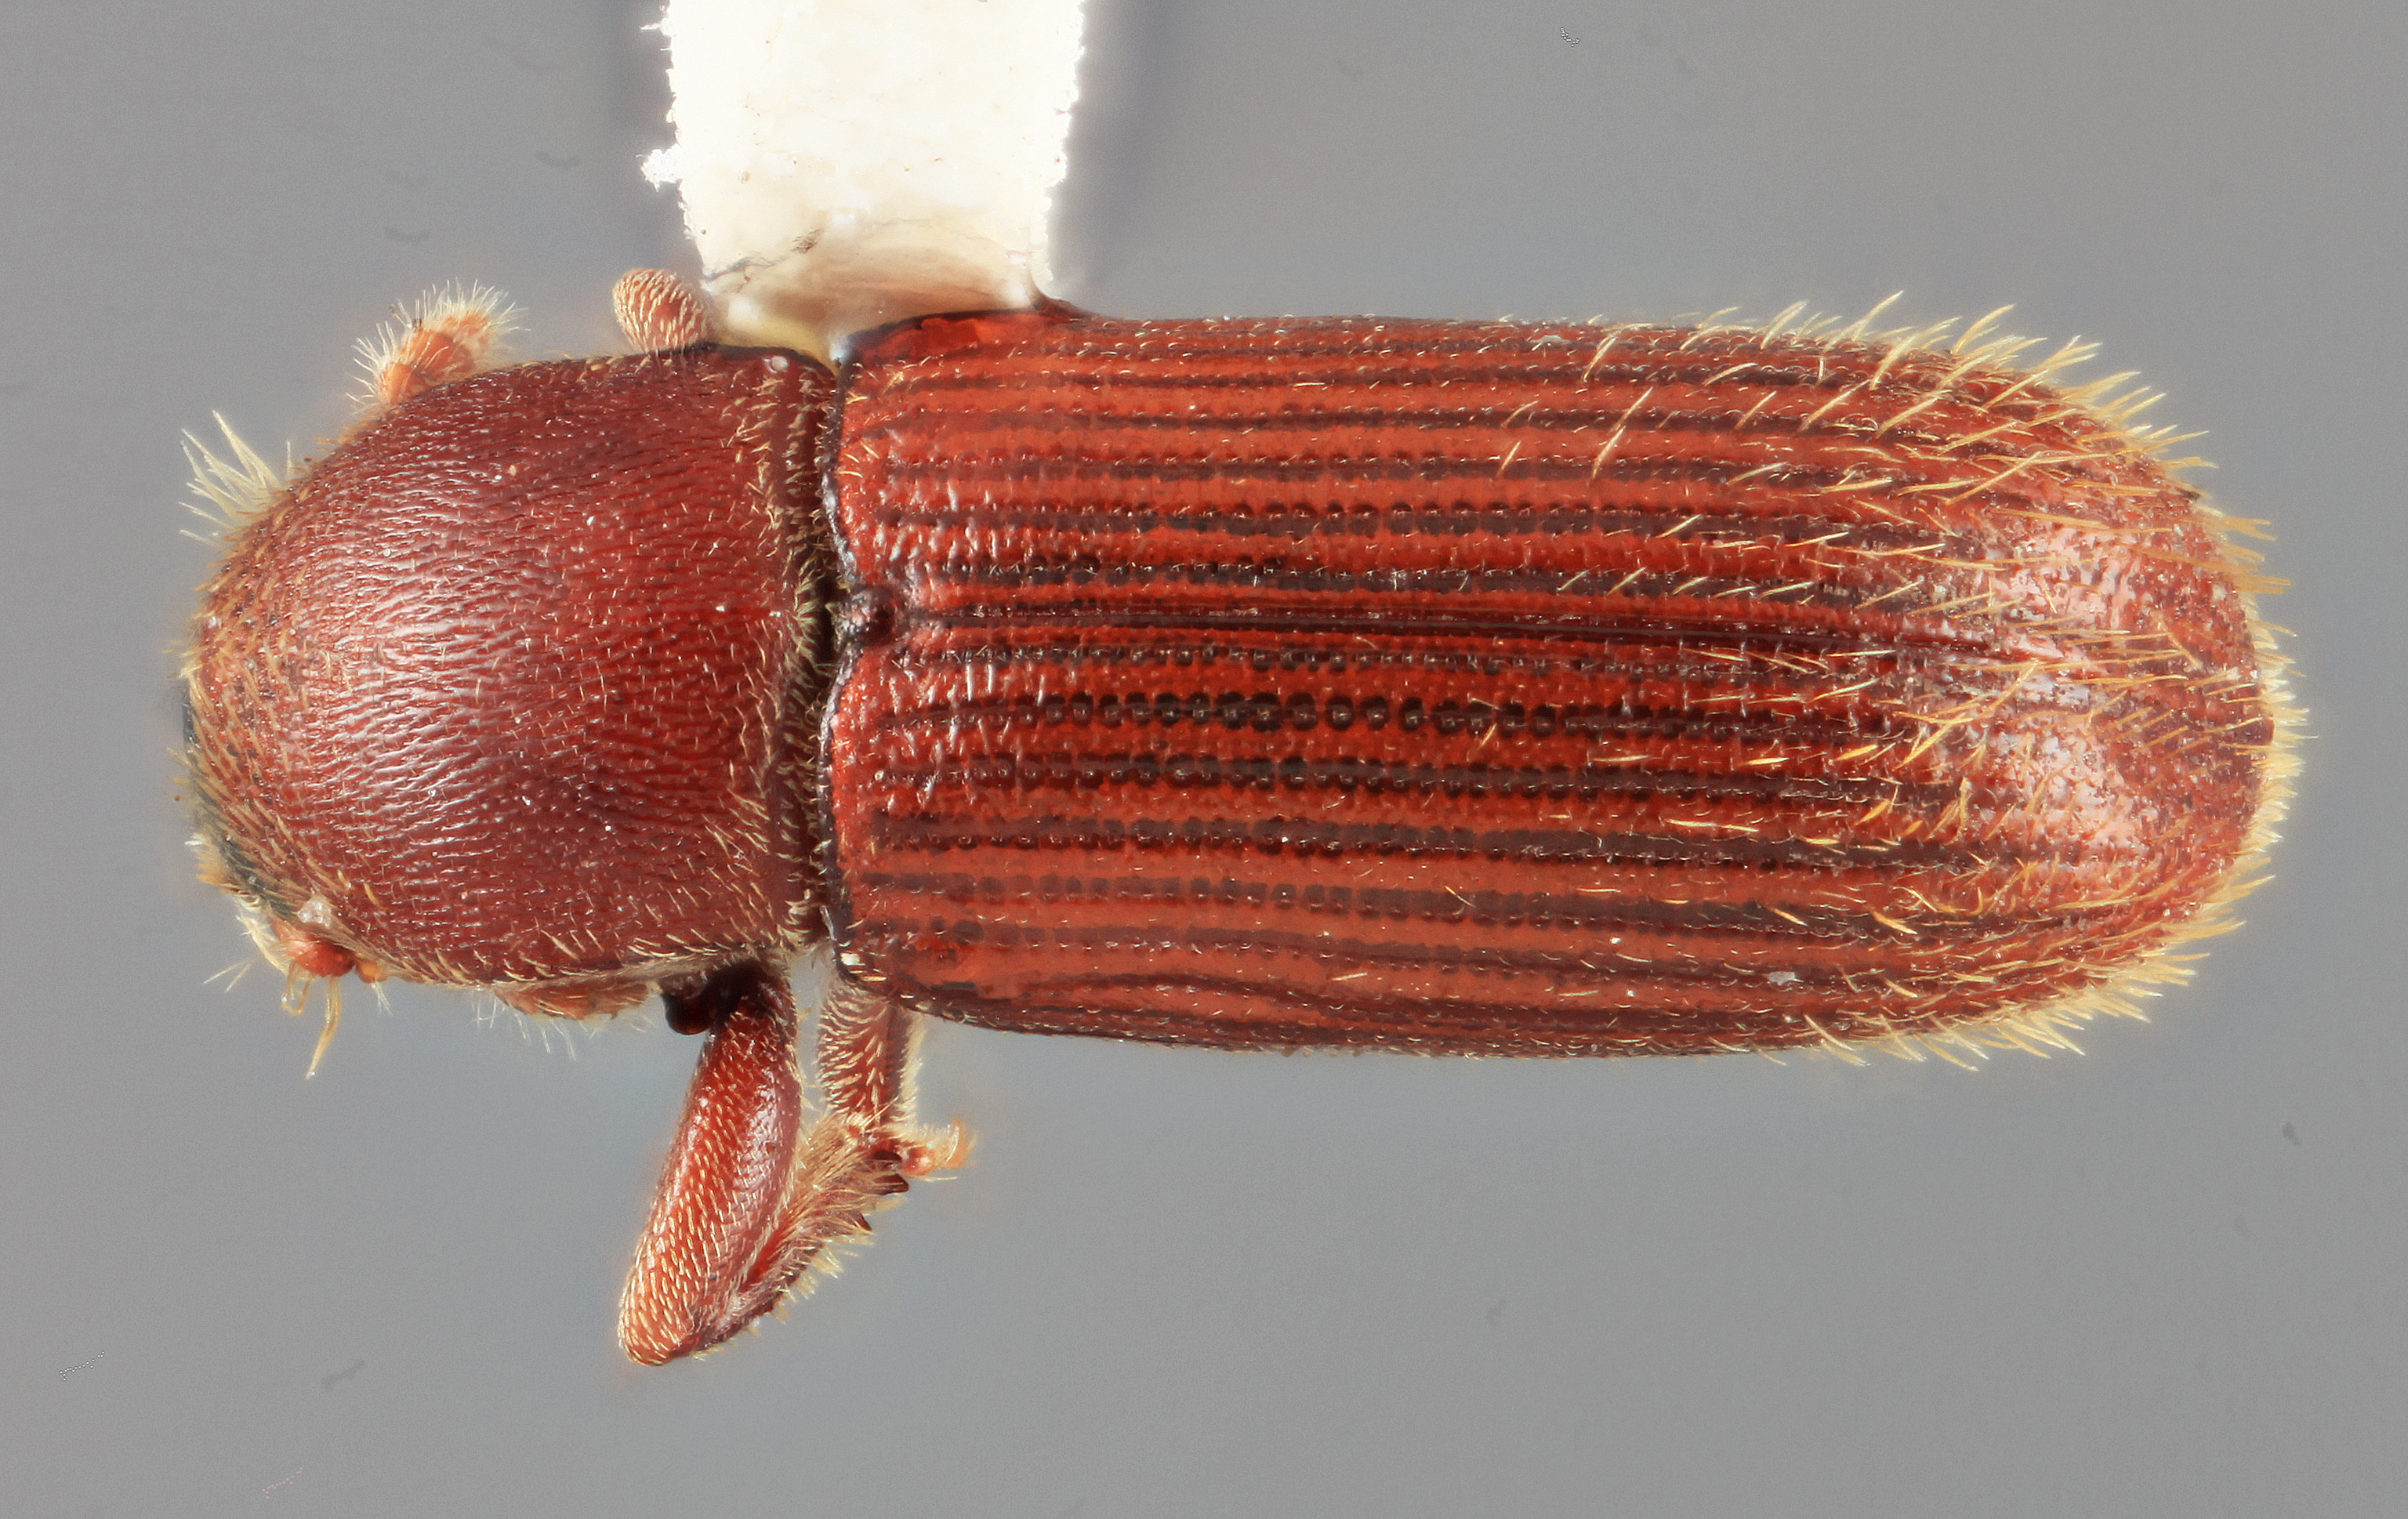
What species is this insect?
Cnesinus elegantis
